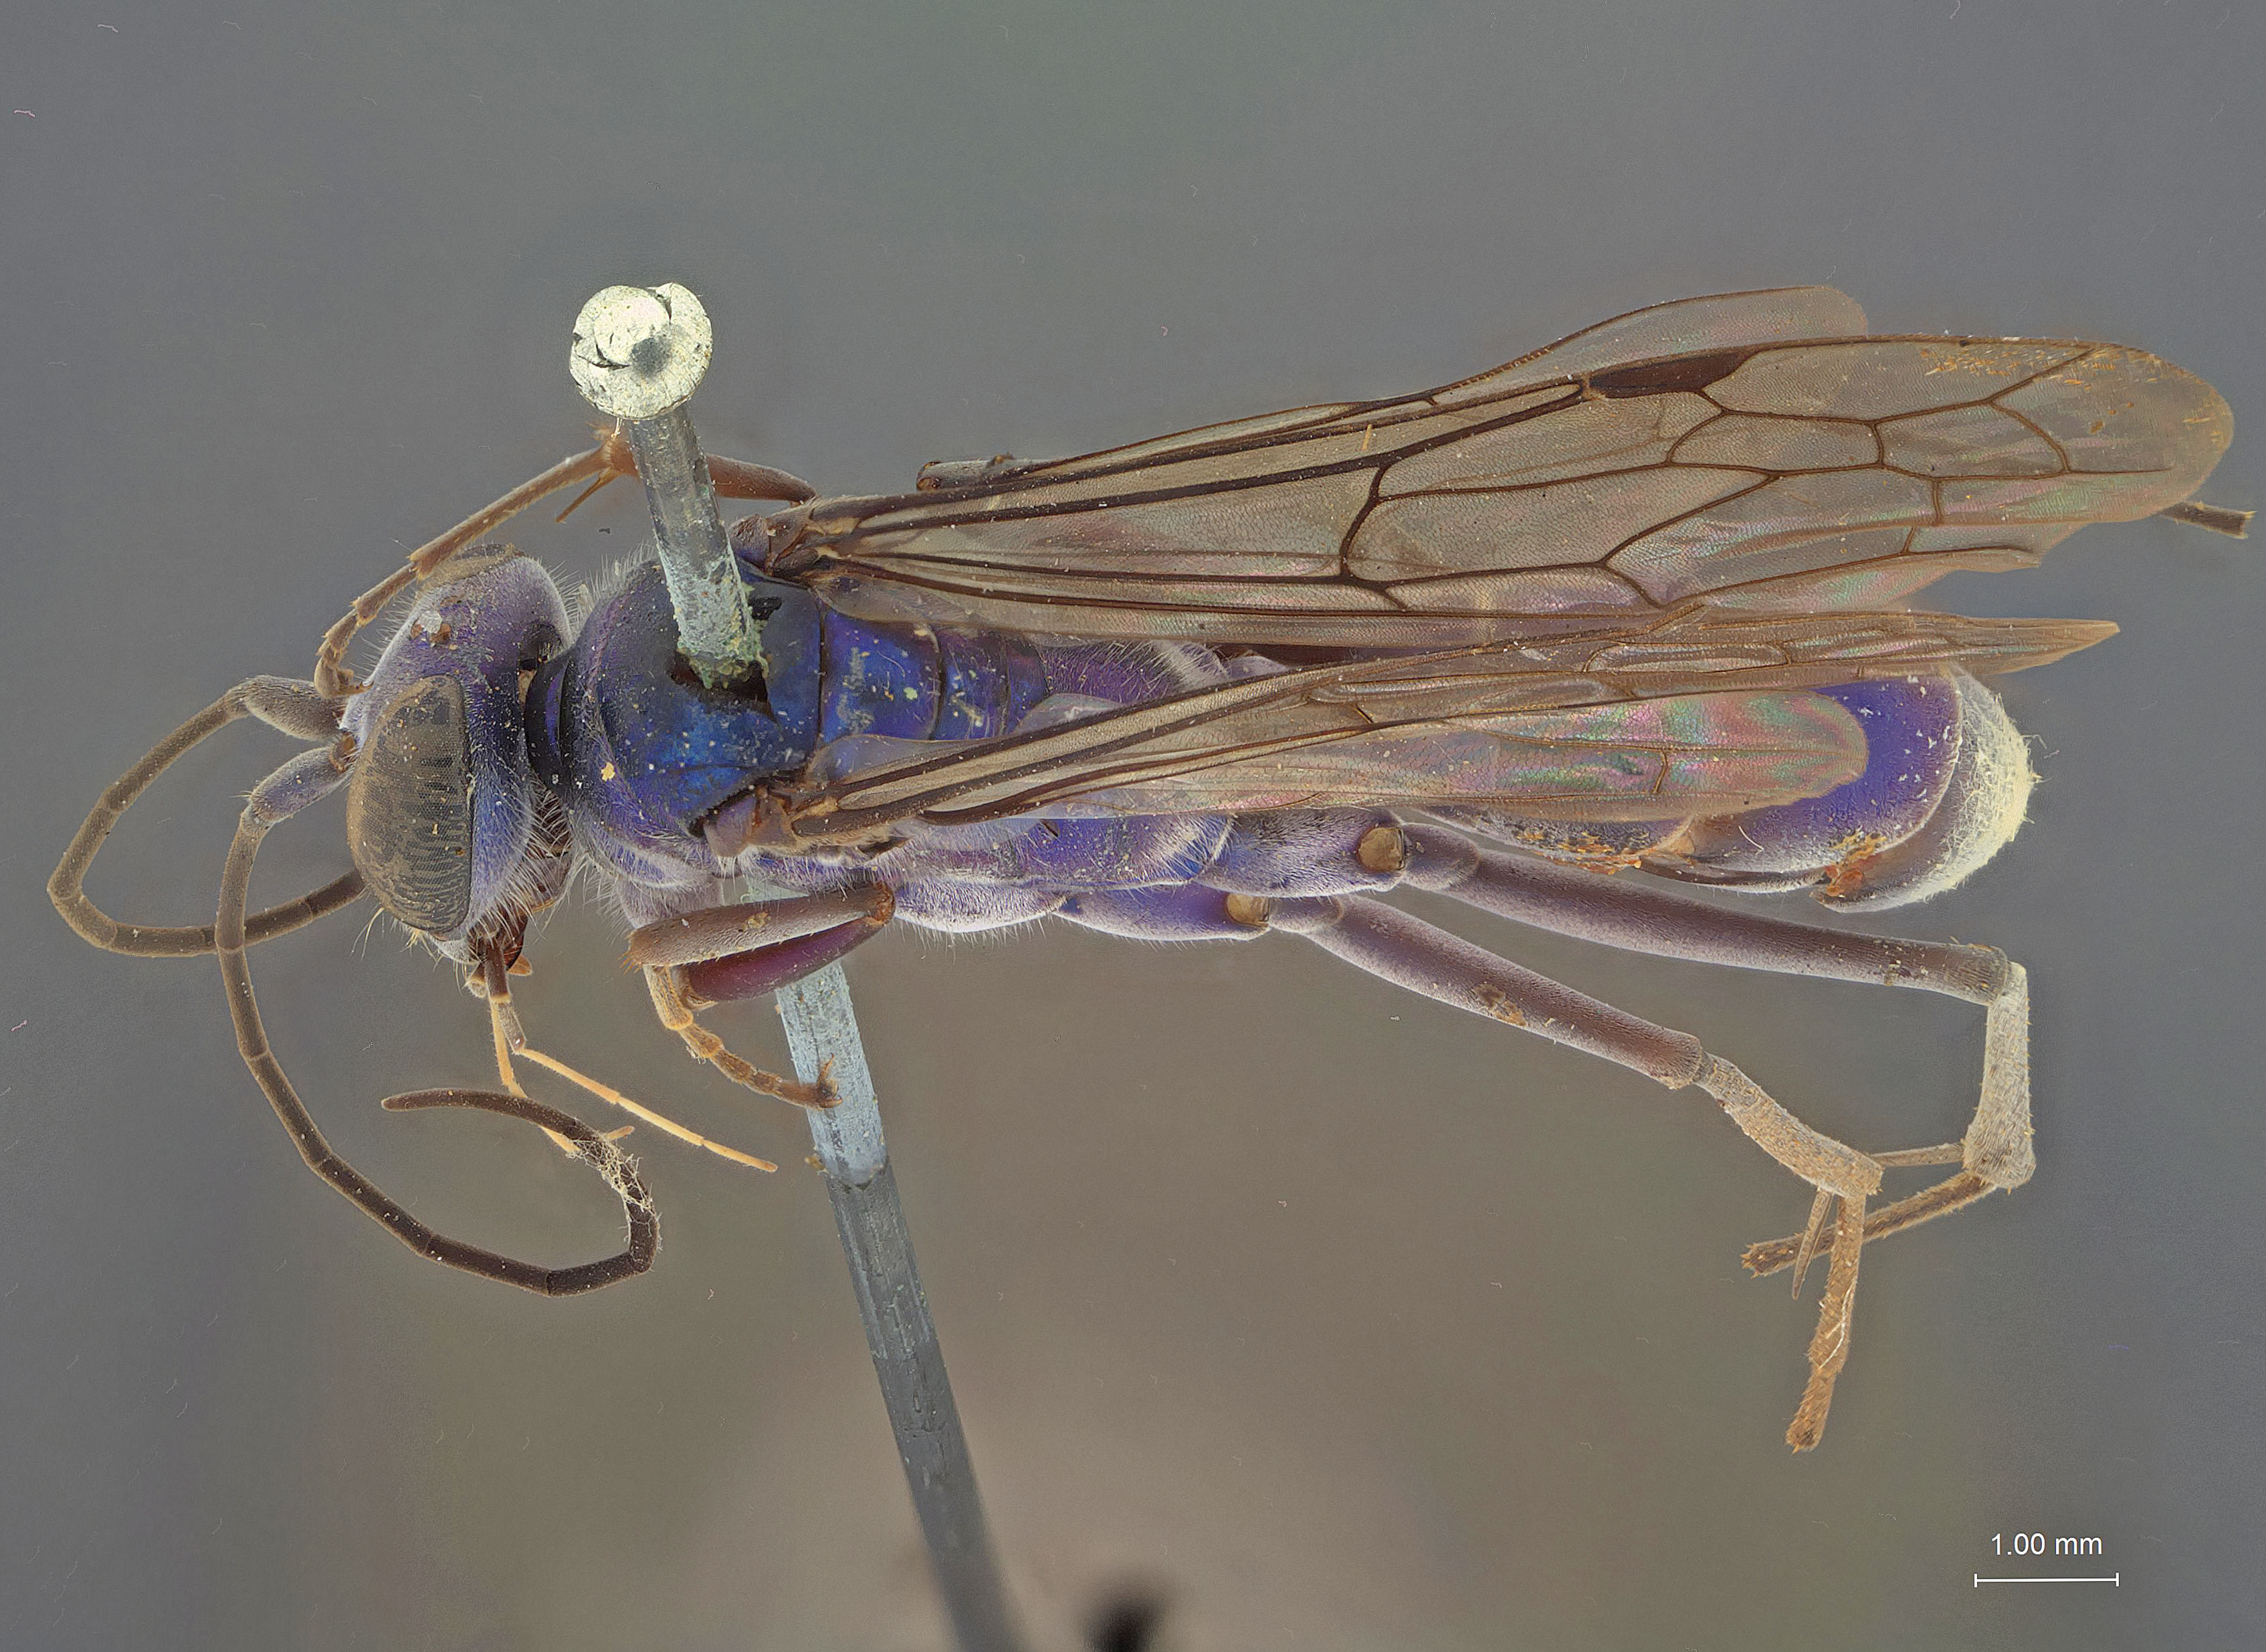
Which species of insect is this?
Pseudagenia bakeri
